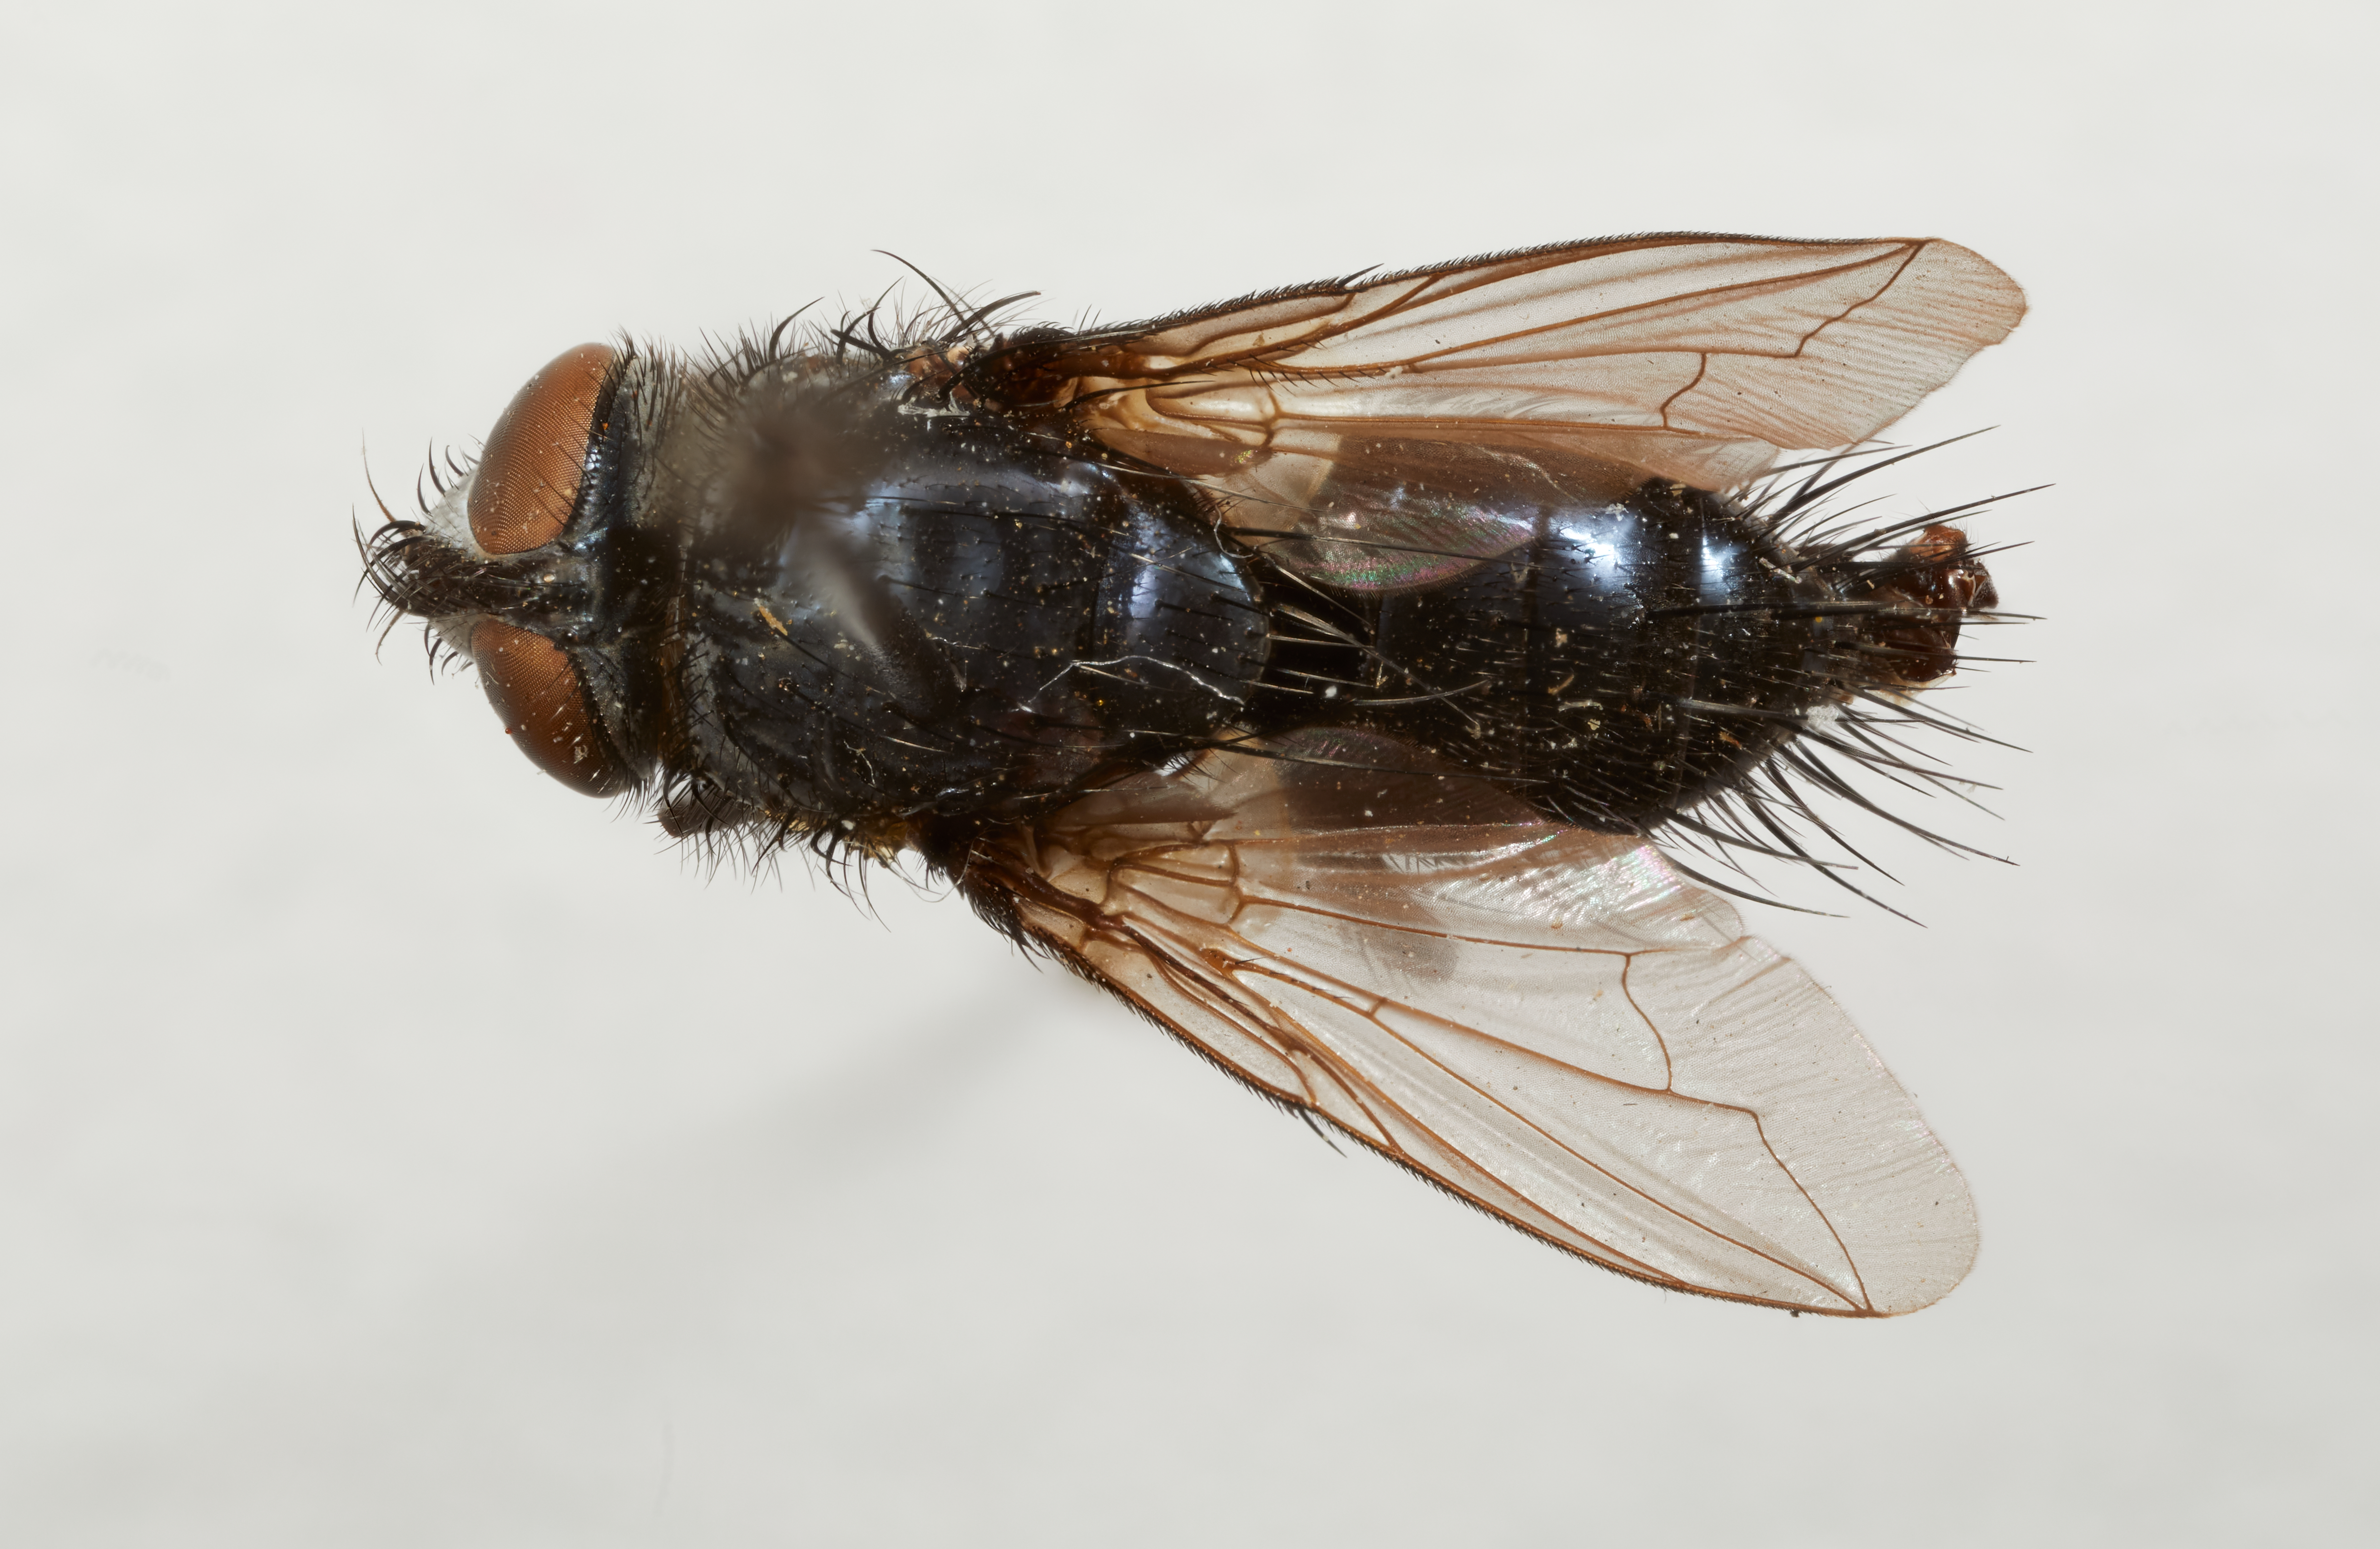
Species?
Prosopochaeta anomala
